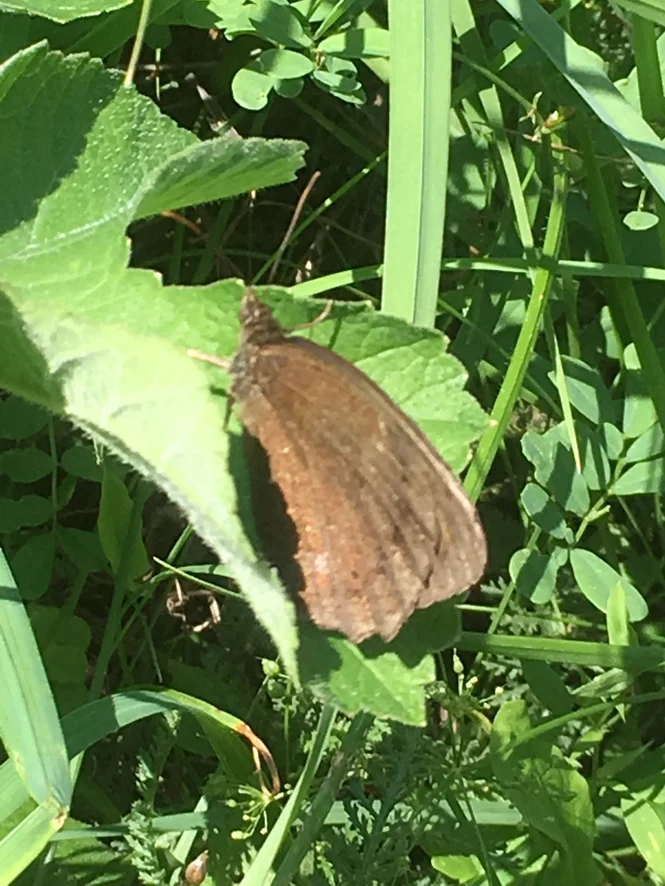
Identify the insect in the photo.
Minois dryas
